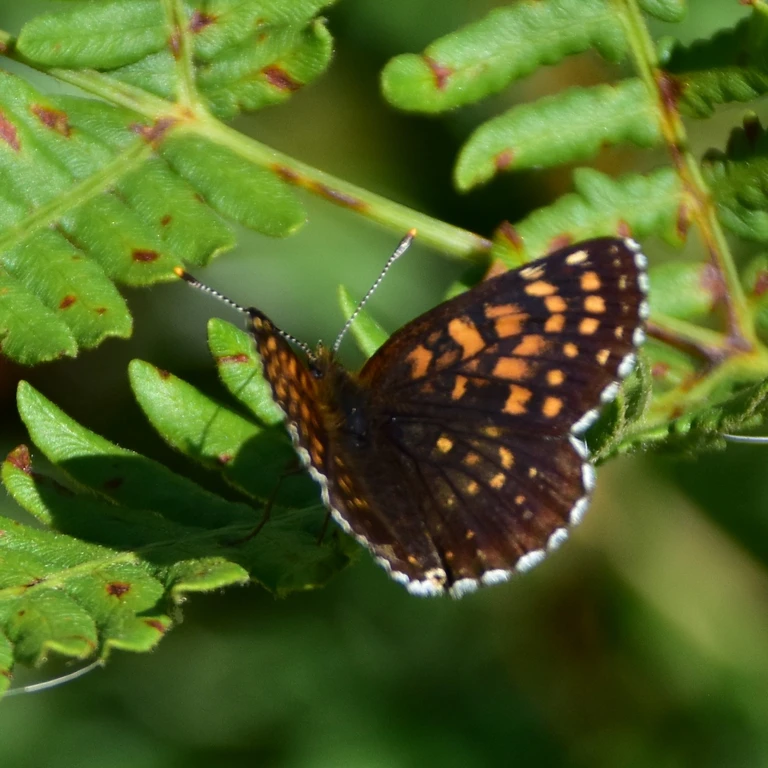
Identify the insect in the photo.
Melitaea diamina
